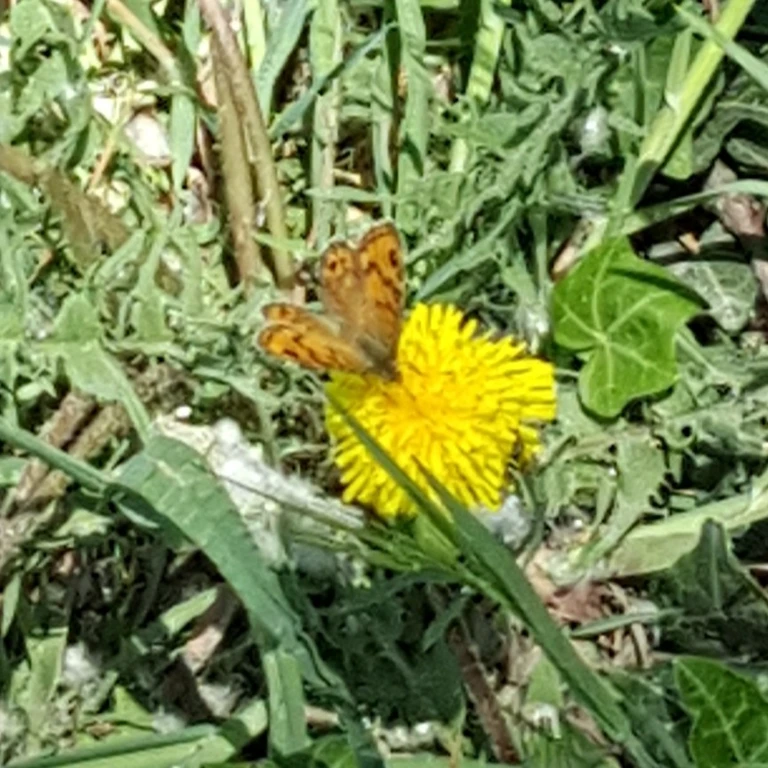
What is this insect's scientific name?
Lasiommata megera (also Pararge megera)
